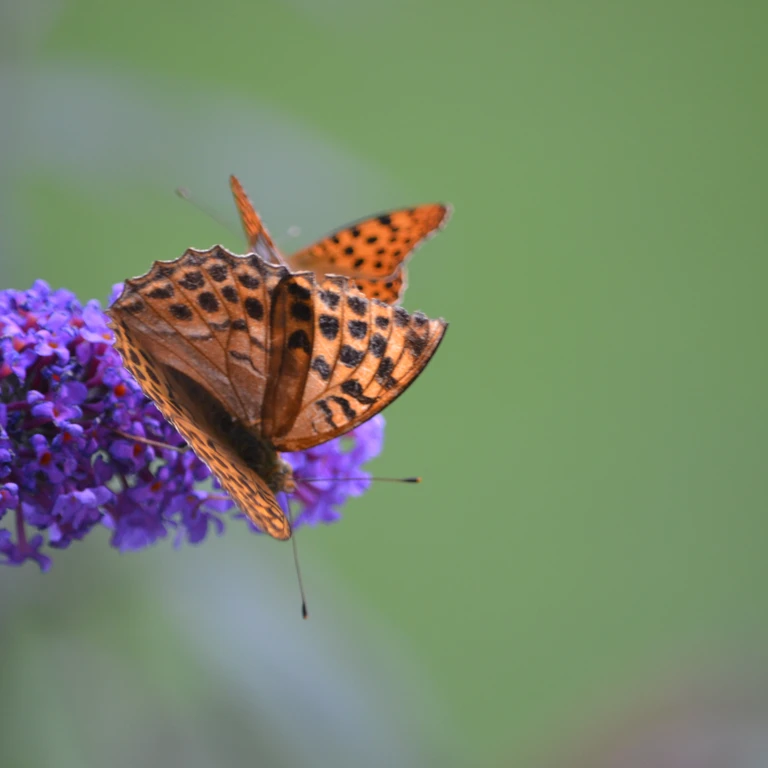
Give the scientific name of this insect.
Argynnis paphia
